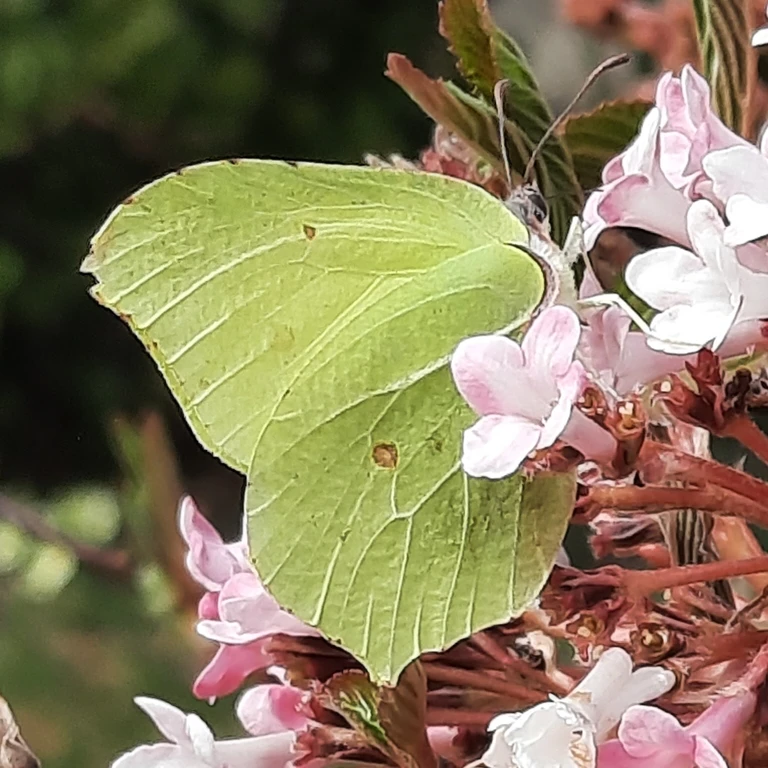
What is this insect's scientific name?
Gonepteryx rhamni
